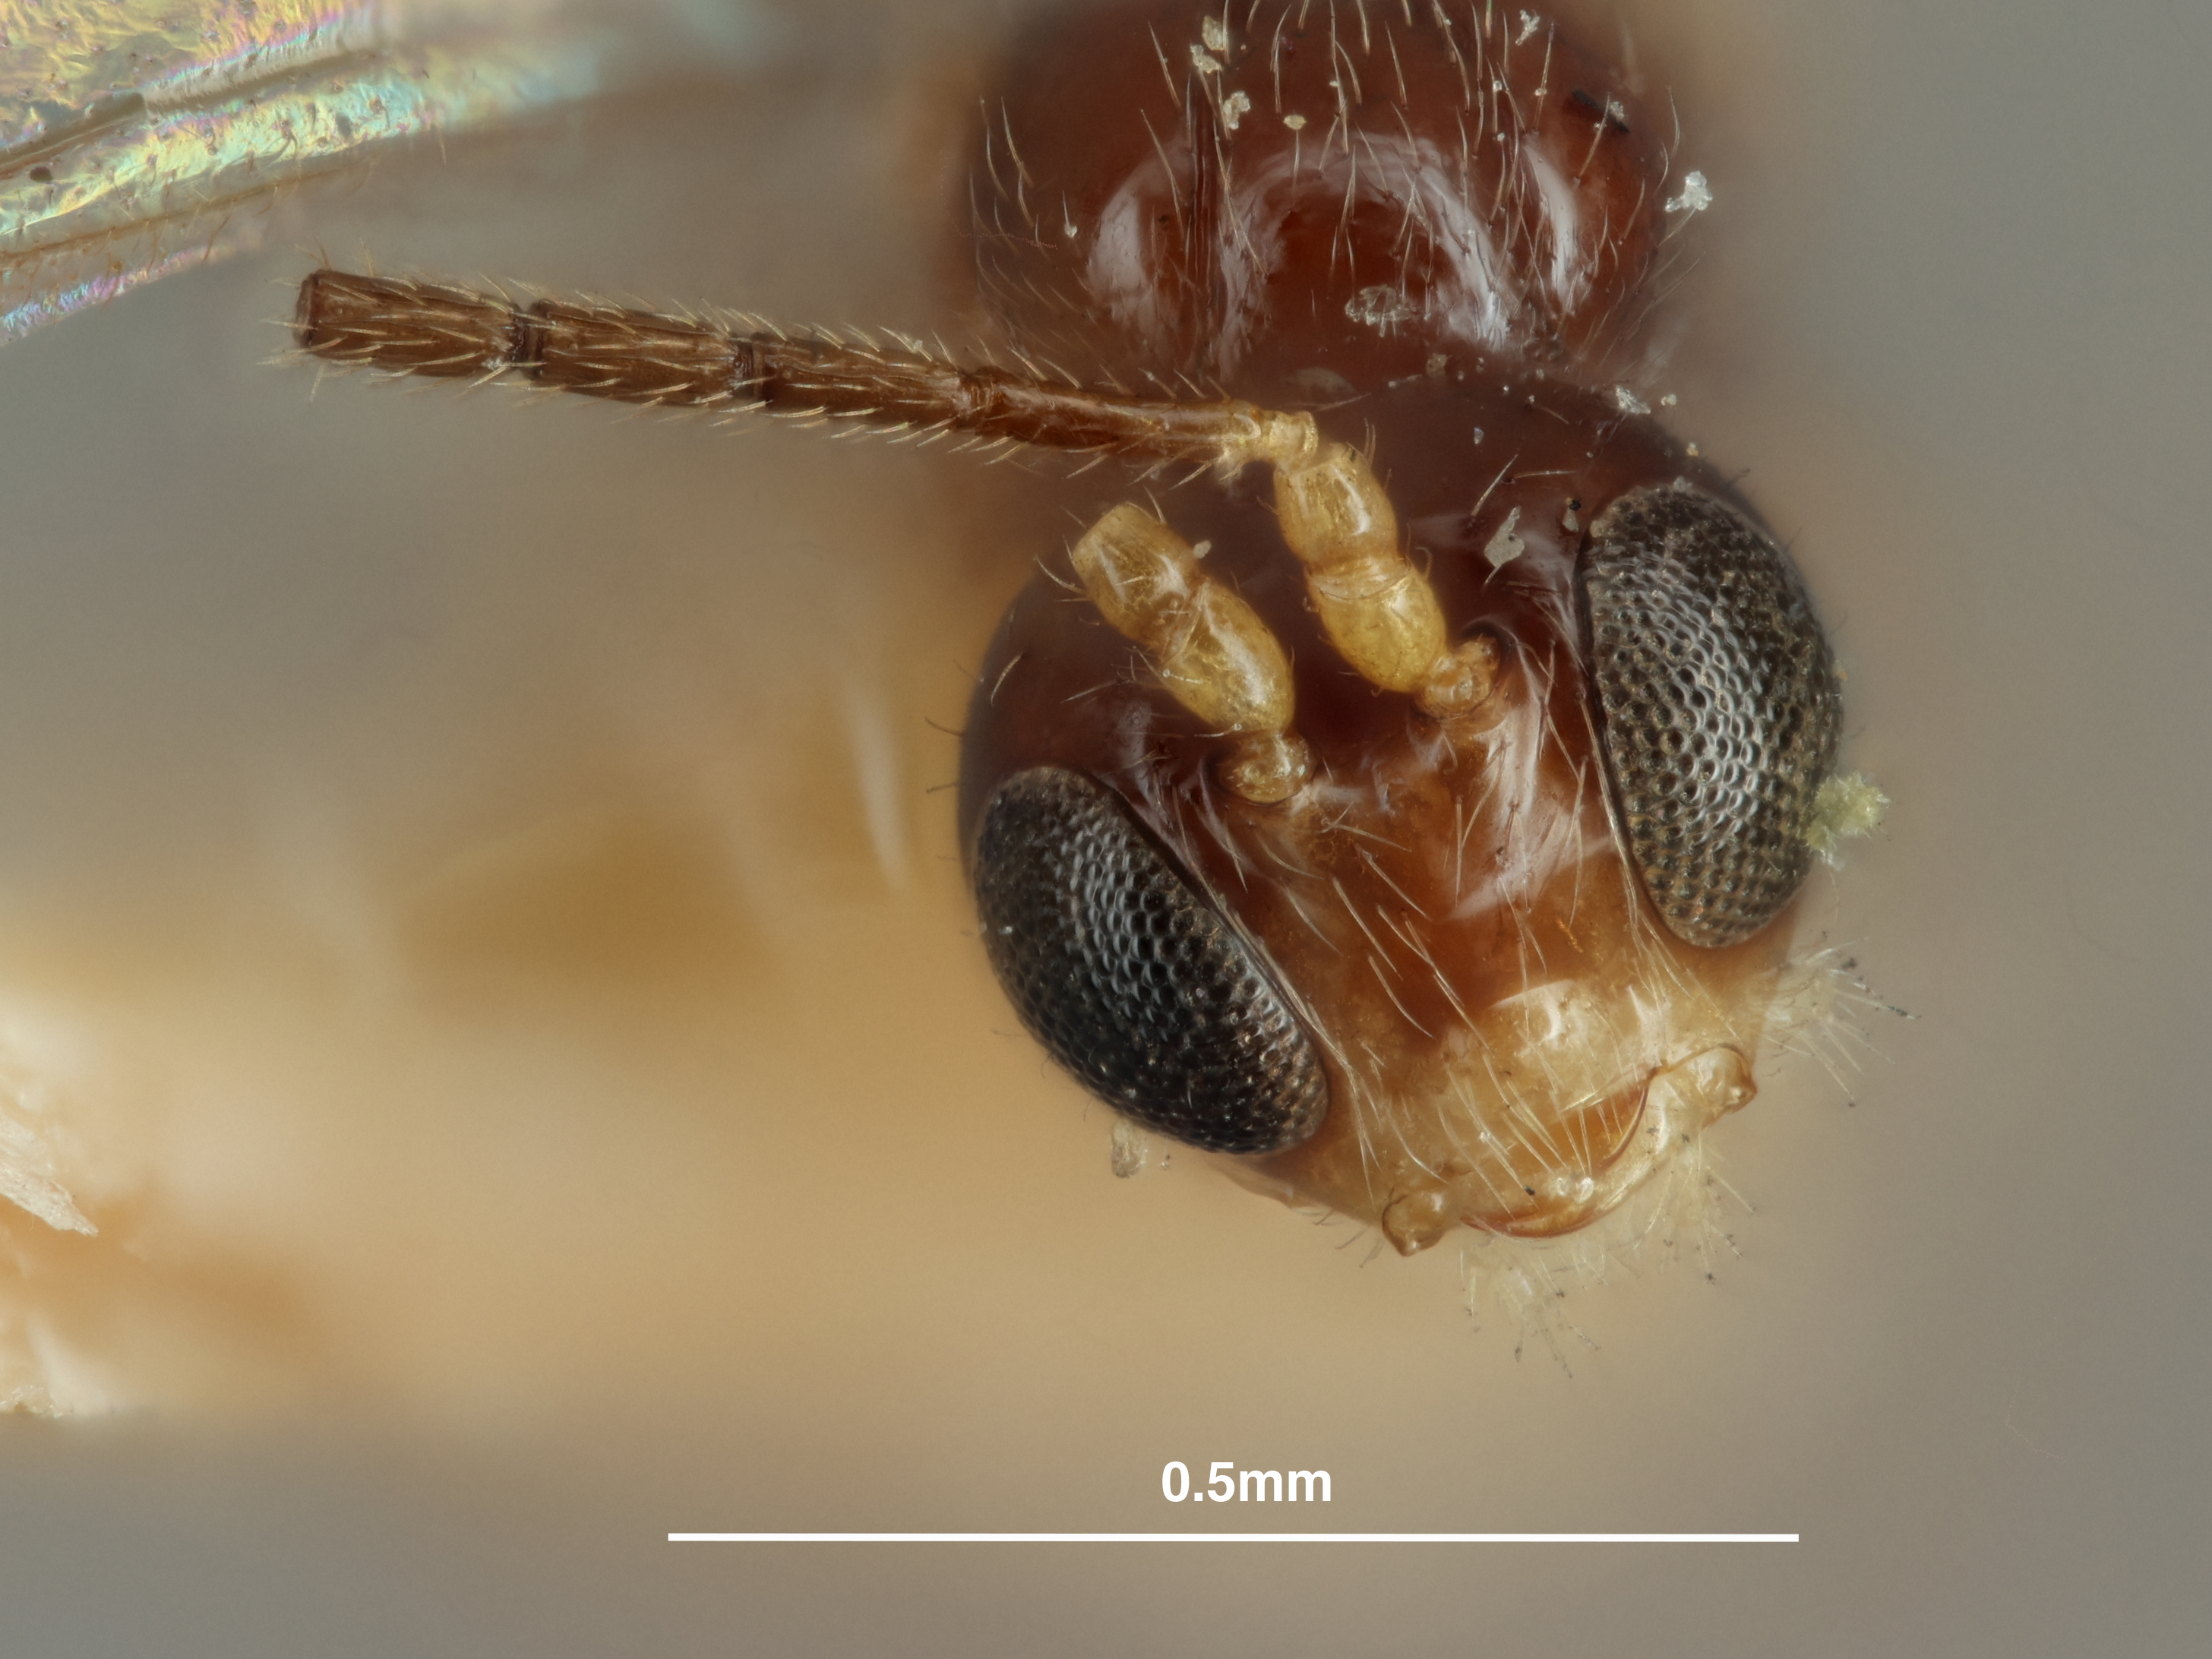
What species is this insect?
Praon negundinis
